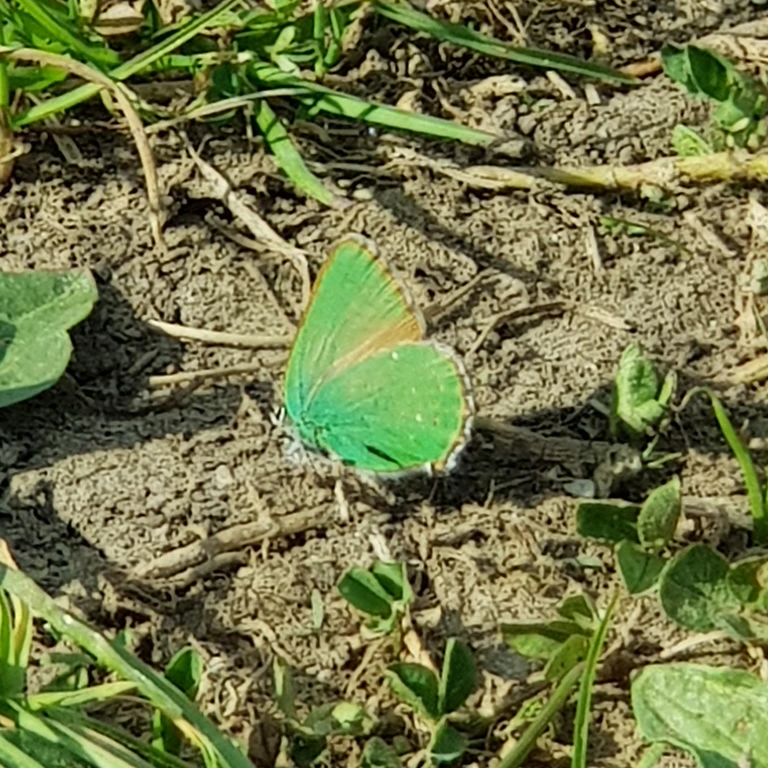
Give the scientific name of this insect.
Callophrys rubi
